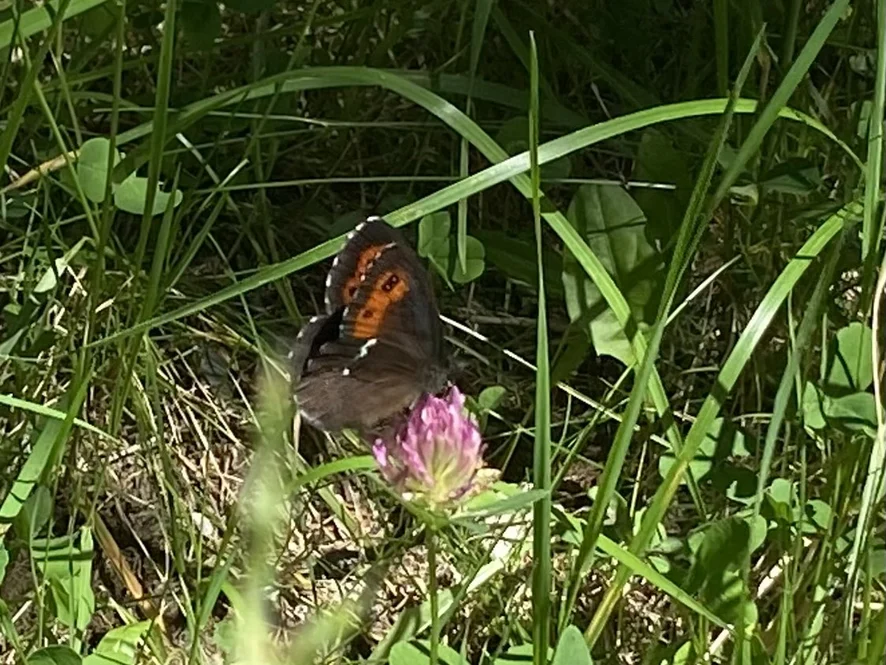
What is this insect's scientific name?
Erebia ligea
